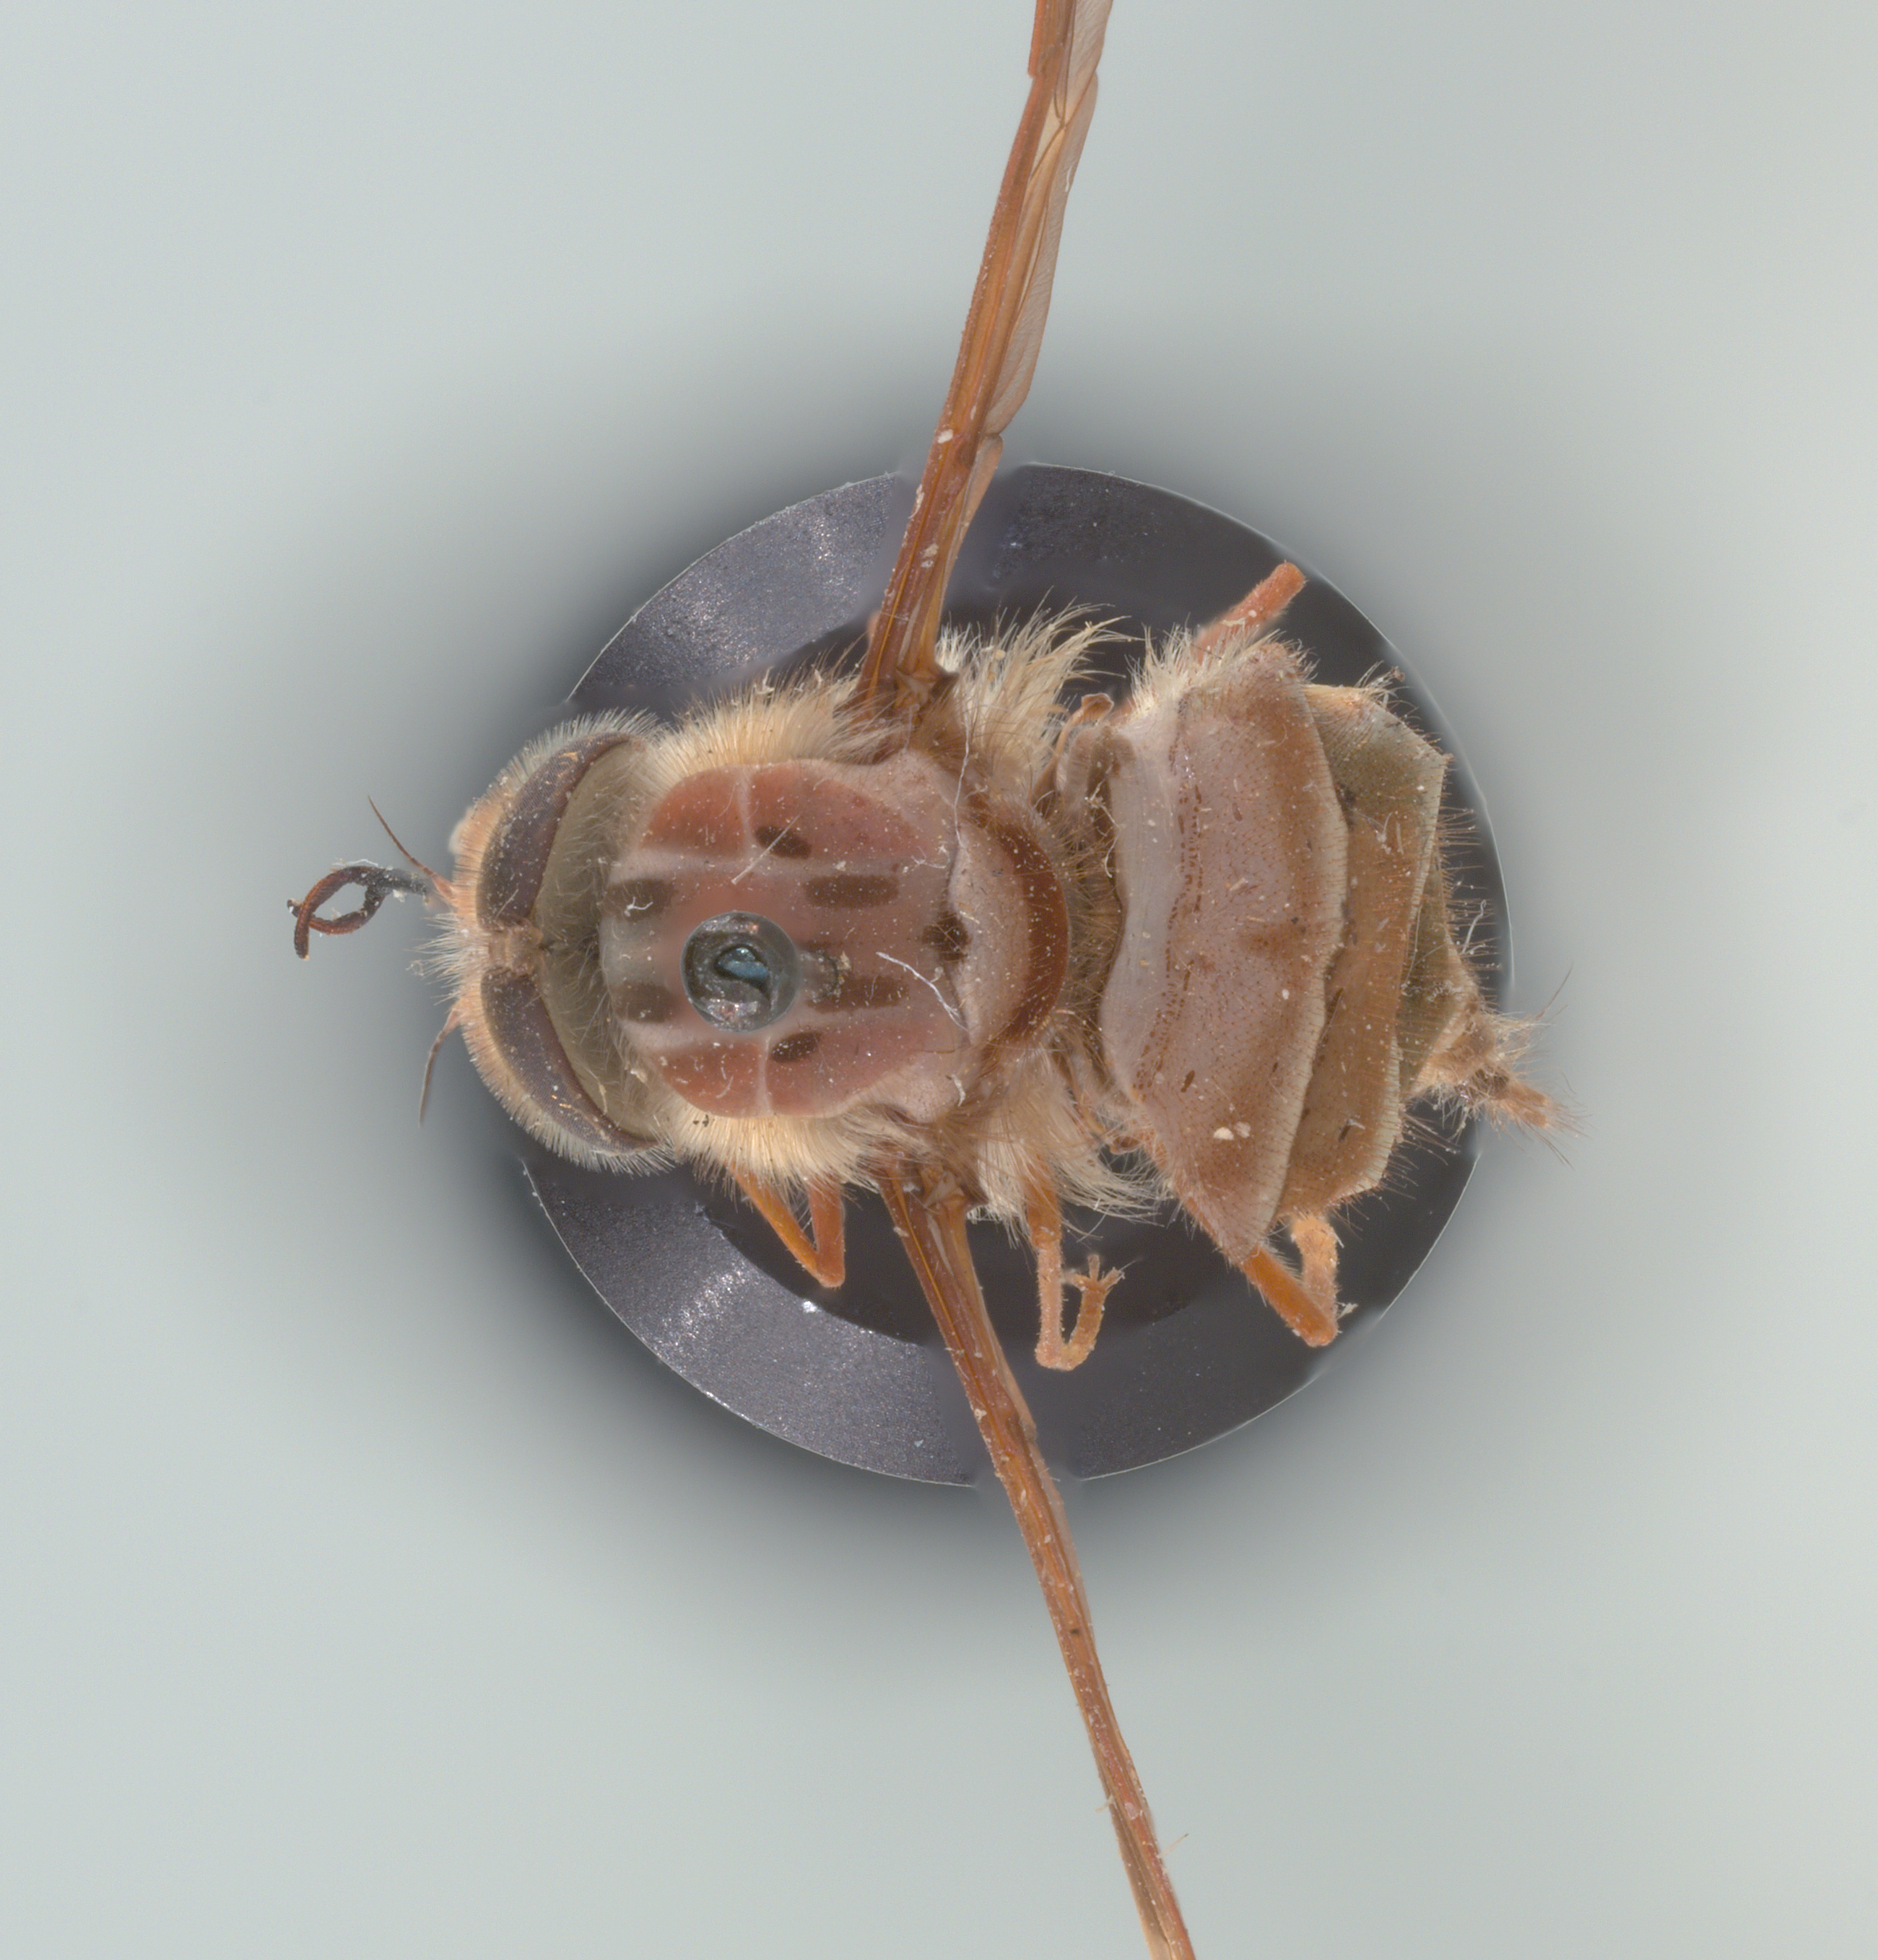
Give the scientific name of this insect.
Hirmoneura nubipennis (also Trichophthalma nubipennis)
